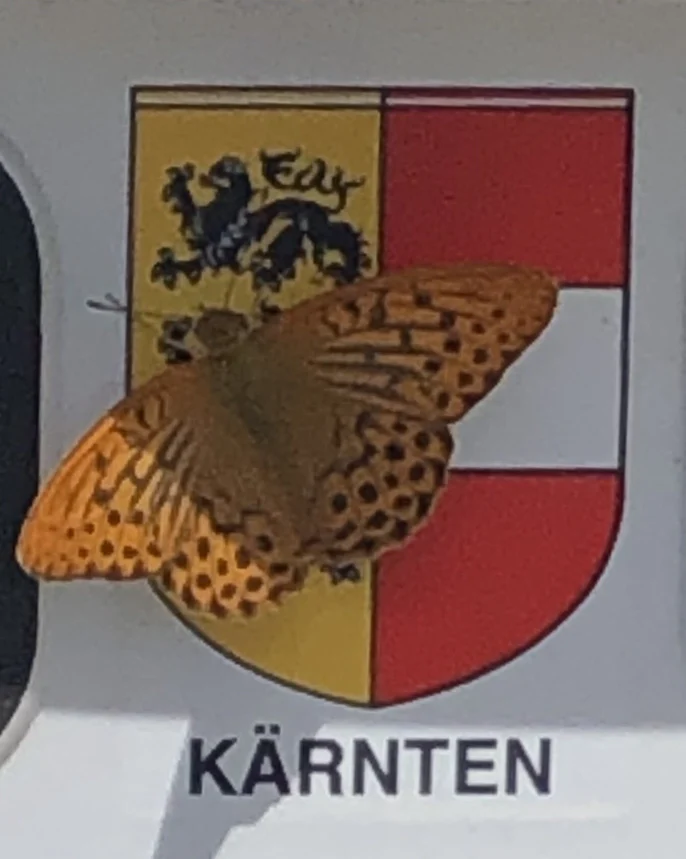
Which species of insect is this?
Argynnis paphia
